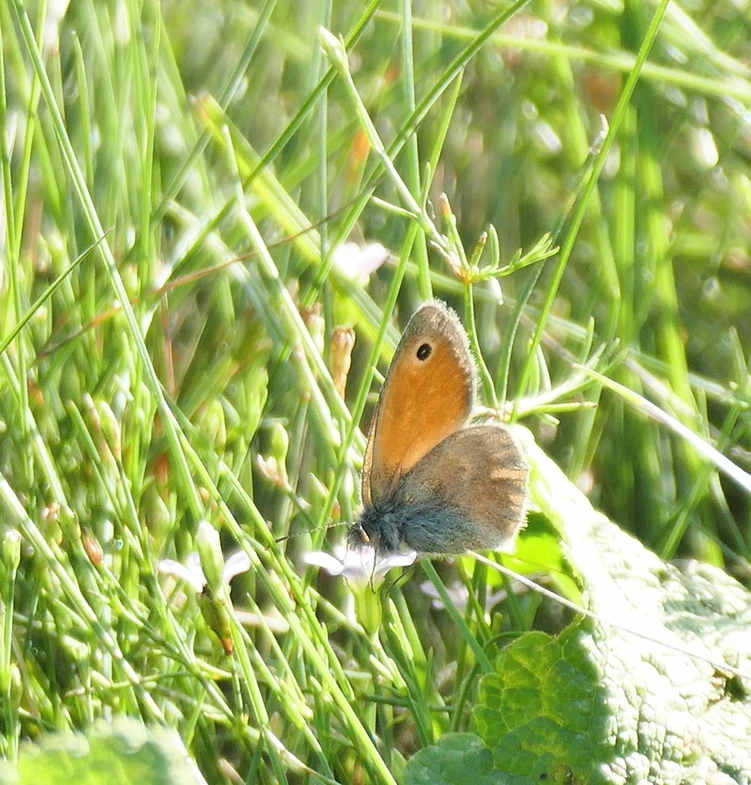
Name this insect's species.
Coenonympha pamphilus
